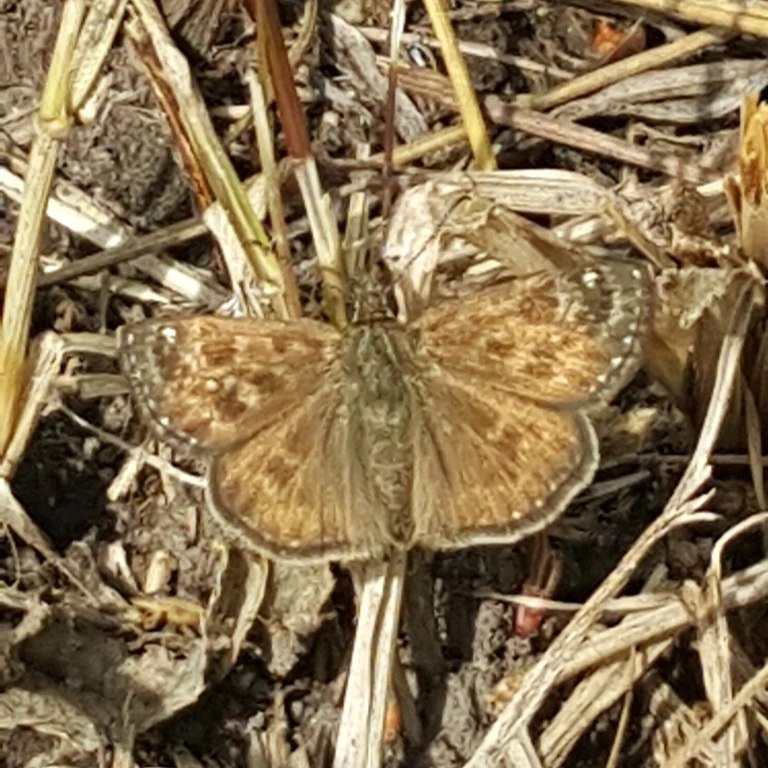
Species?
Erynnis tages
